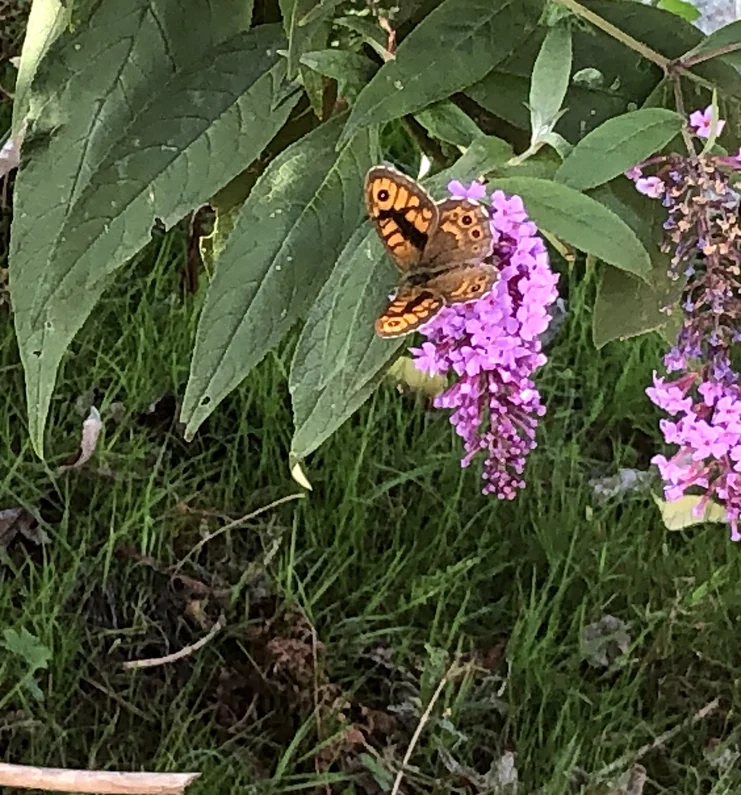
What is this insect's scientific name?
Lasiommata megera (also Pararge megera)
